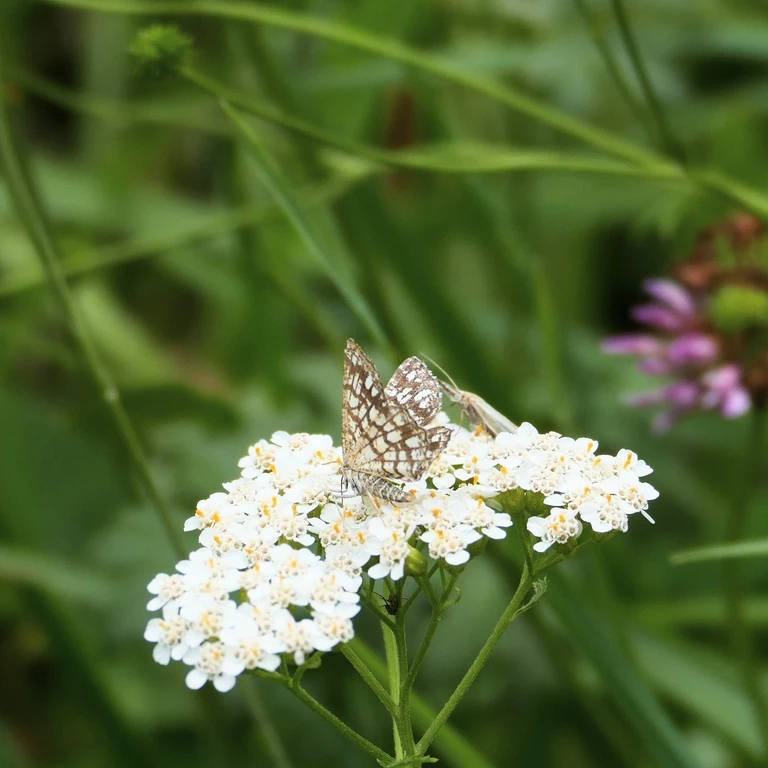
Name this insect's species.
Chiasmia clathrata
